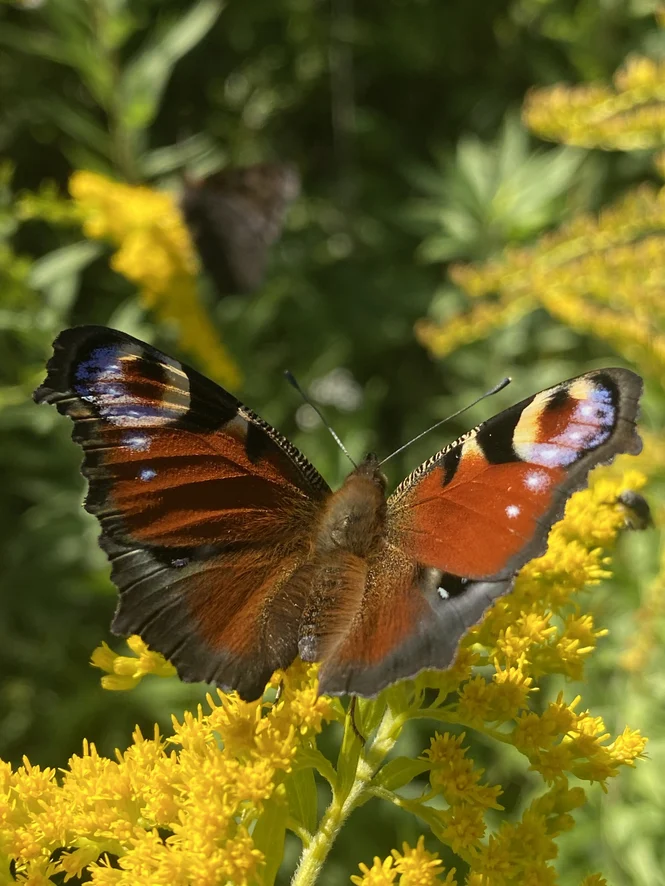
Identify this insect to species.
Aglais io
